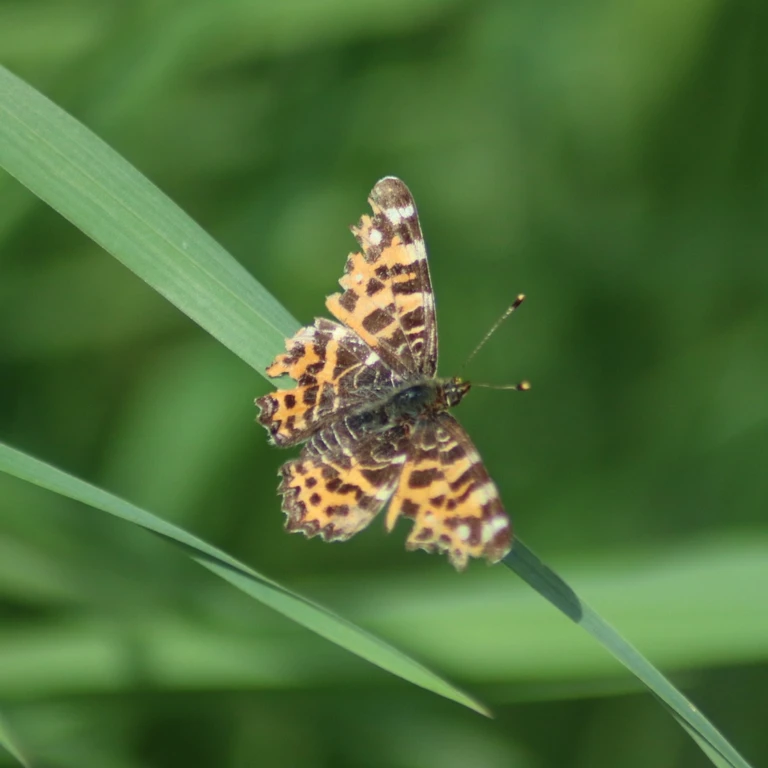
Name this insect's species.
Araschnia levana
